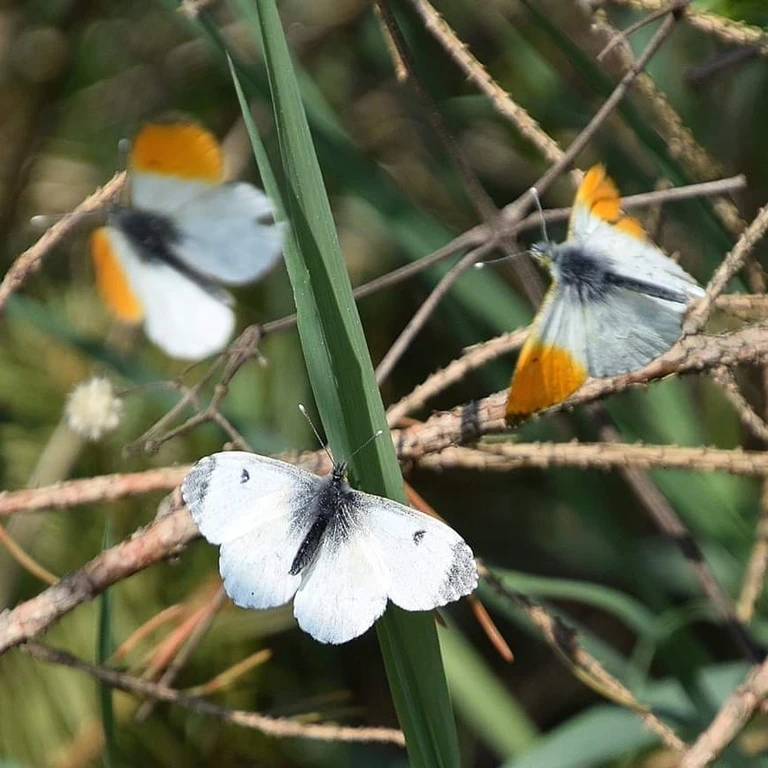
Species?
Anthocharis cardamines
